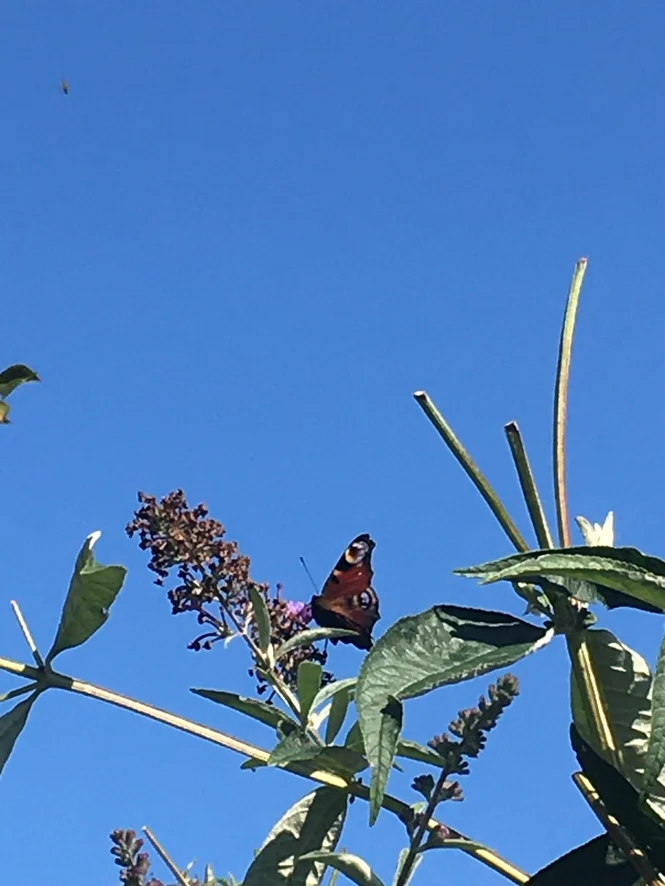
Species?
Aglais io
